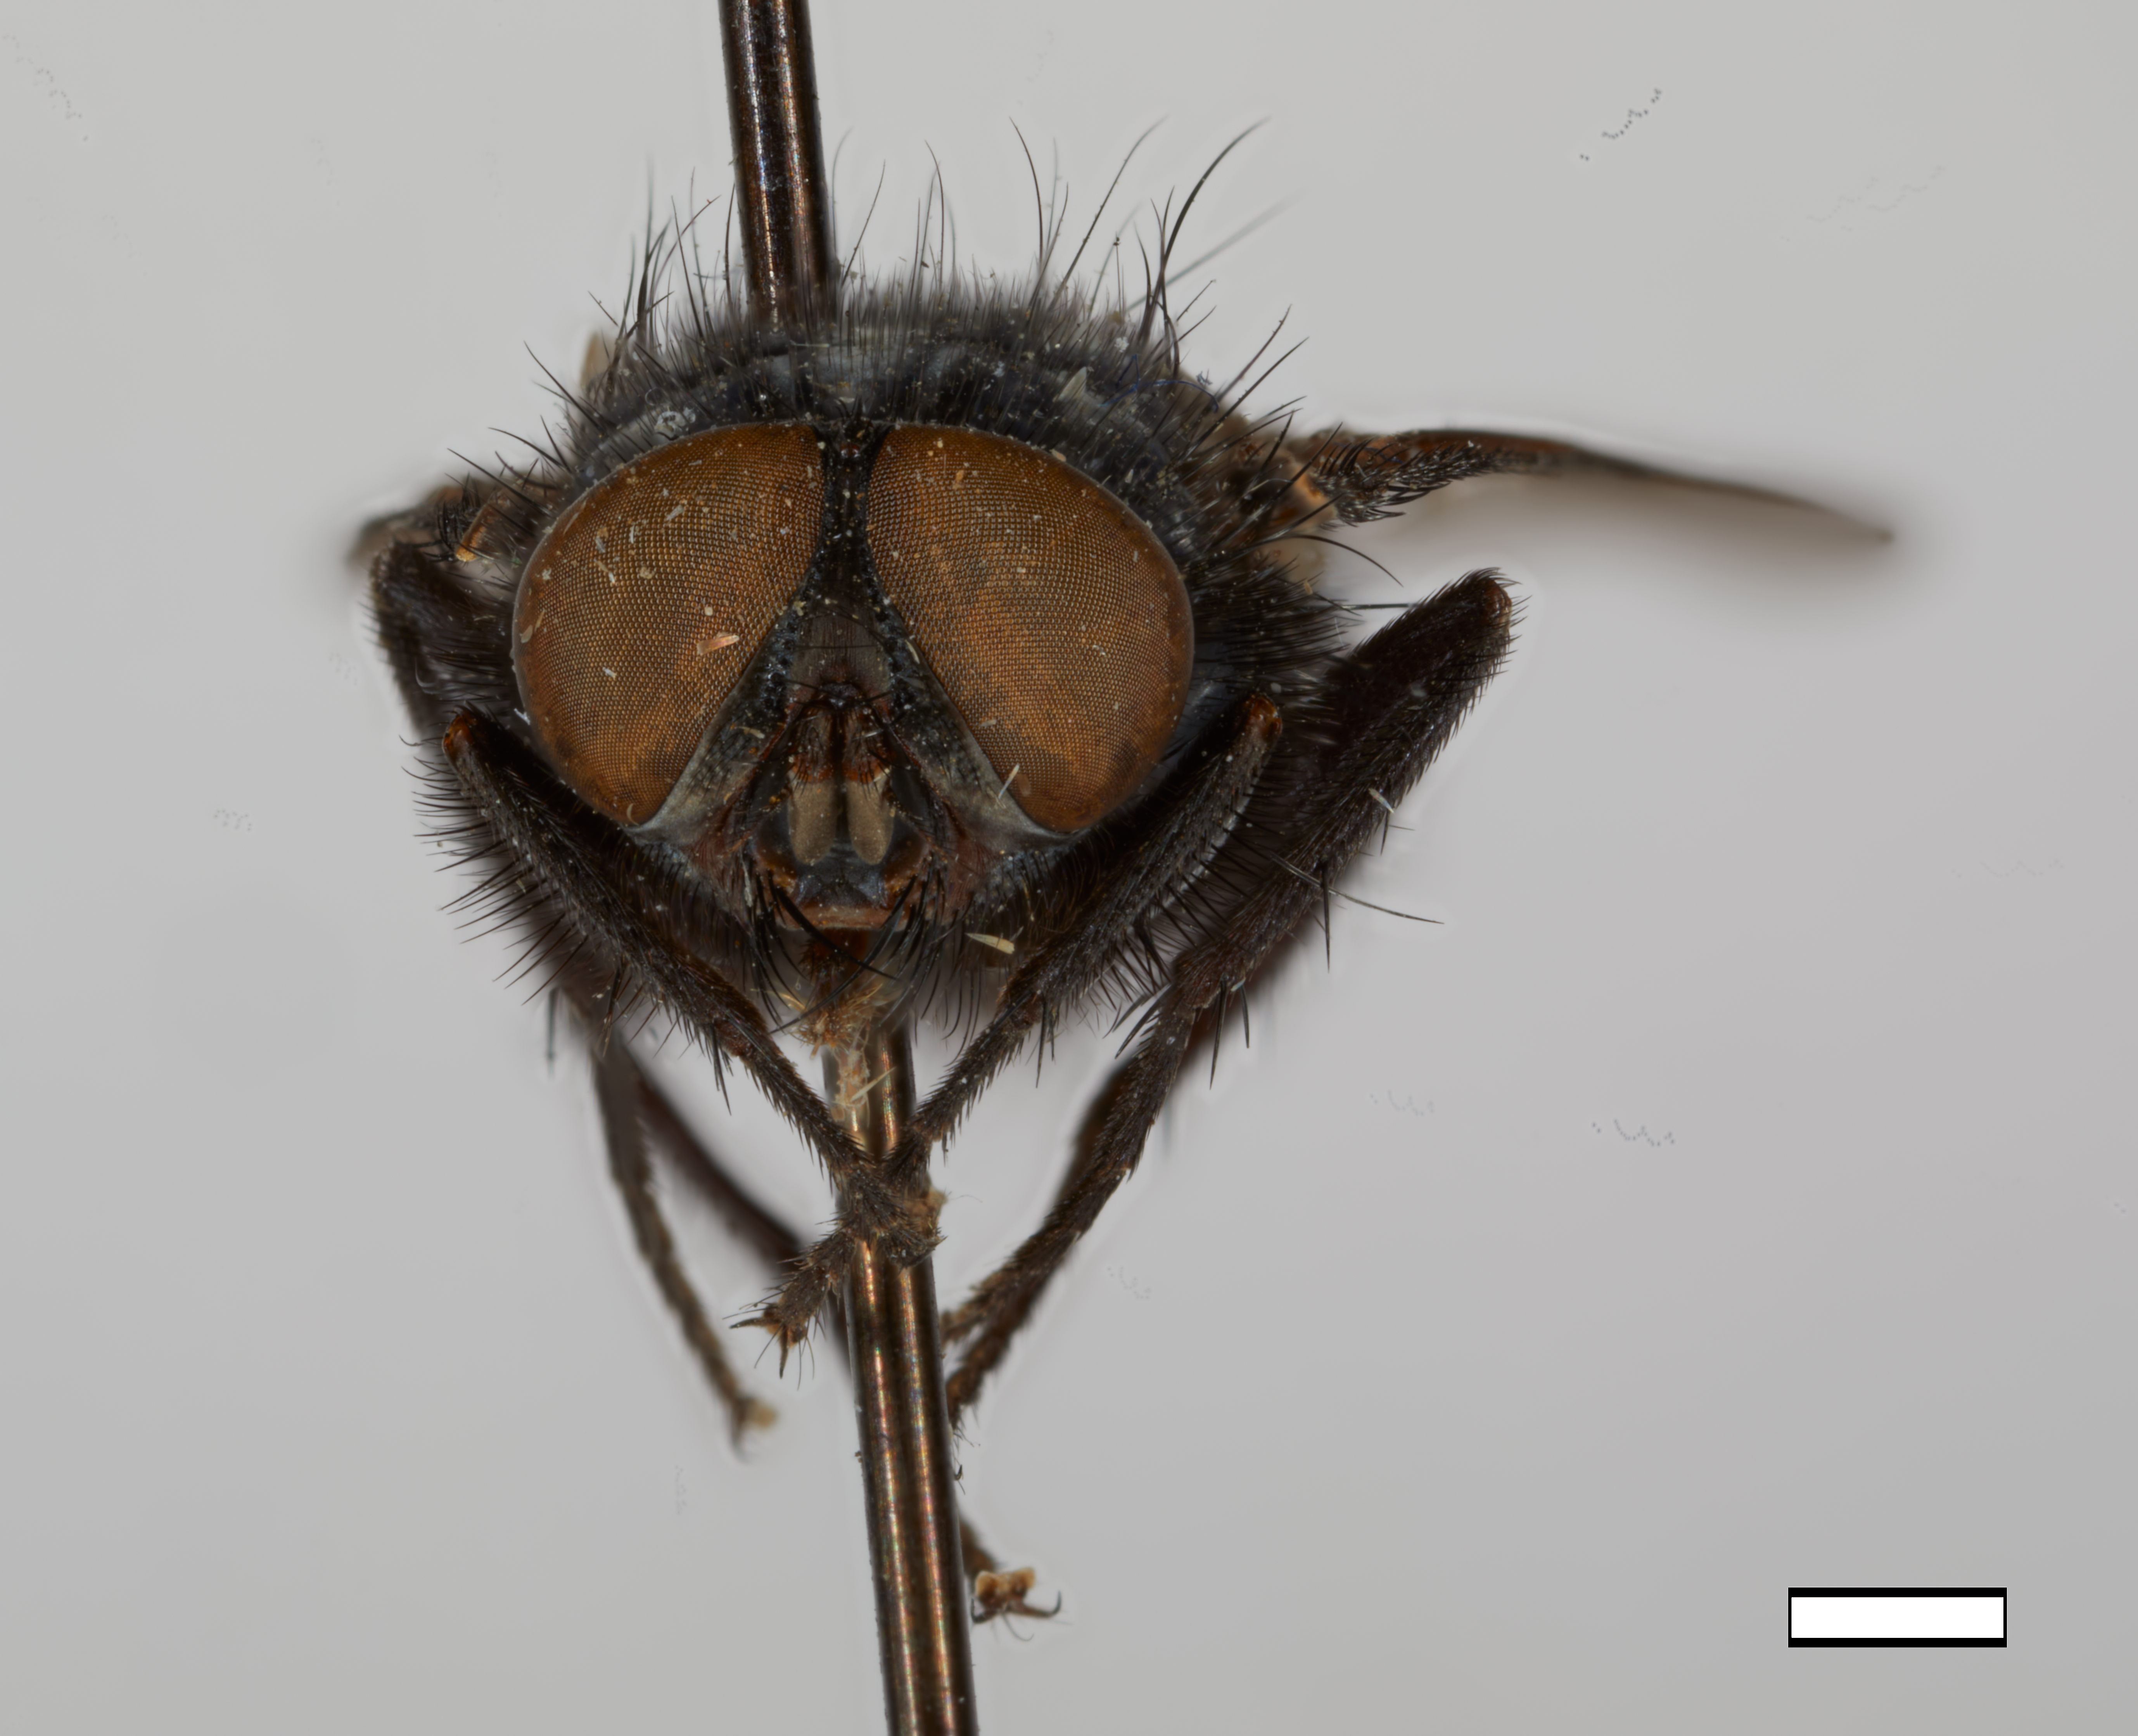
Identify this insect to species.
Apaulina cuprina
